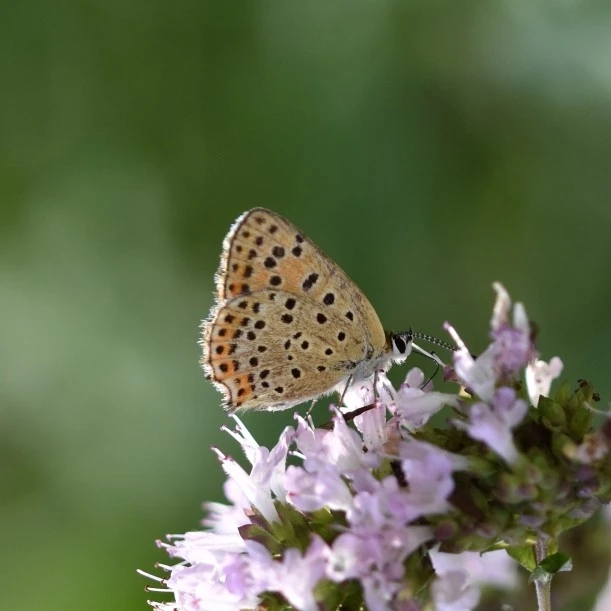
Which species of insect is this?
Lycaena tityrus (also Loweia tityrus)
